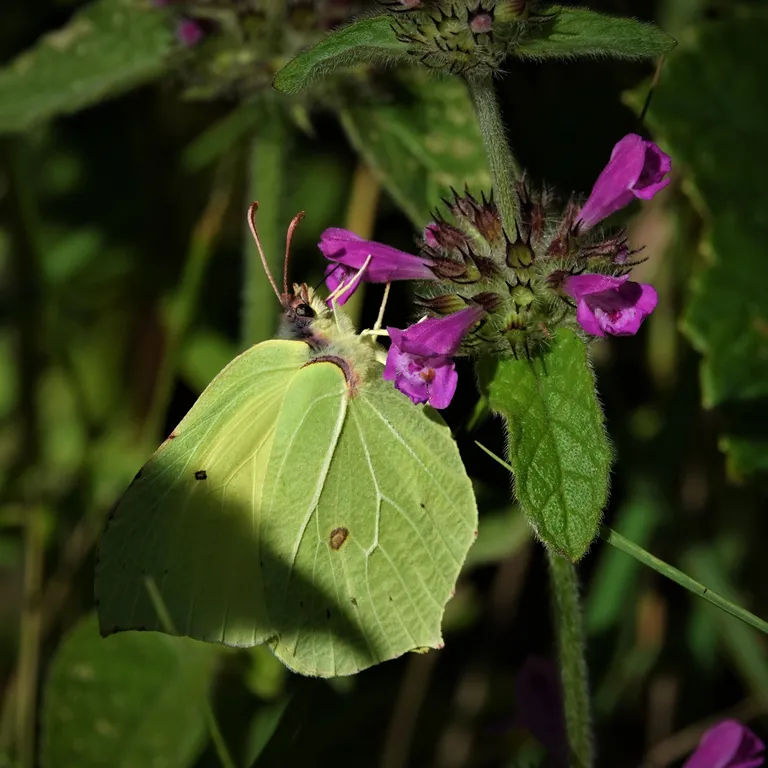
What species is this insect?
Gonepteryx rhamni
